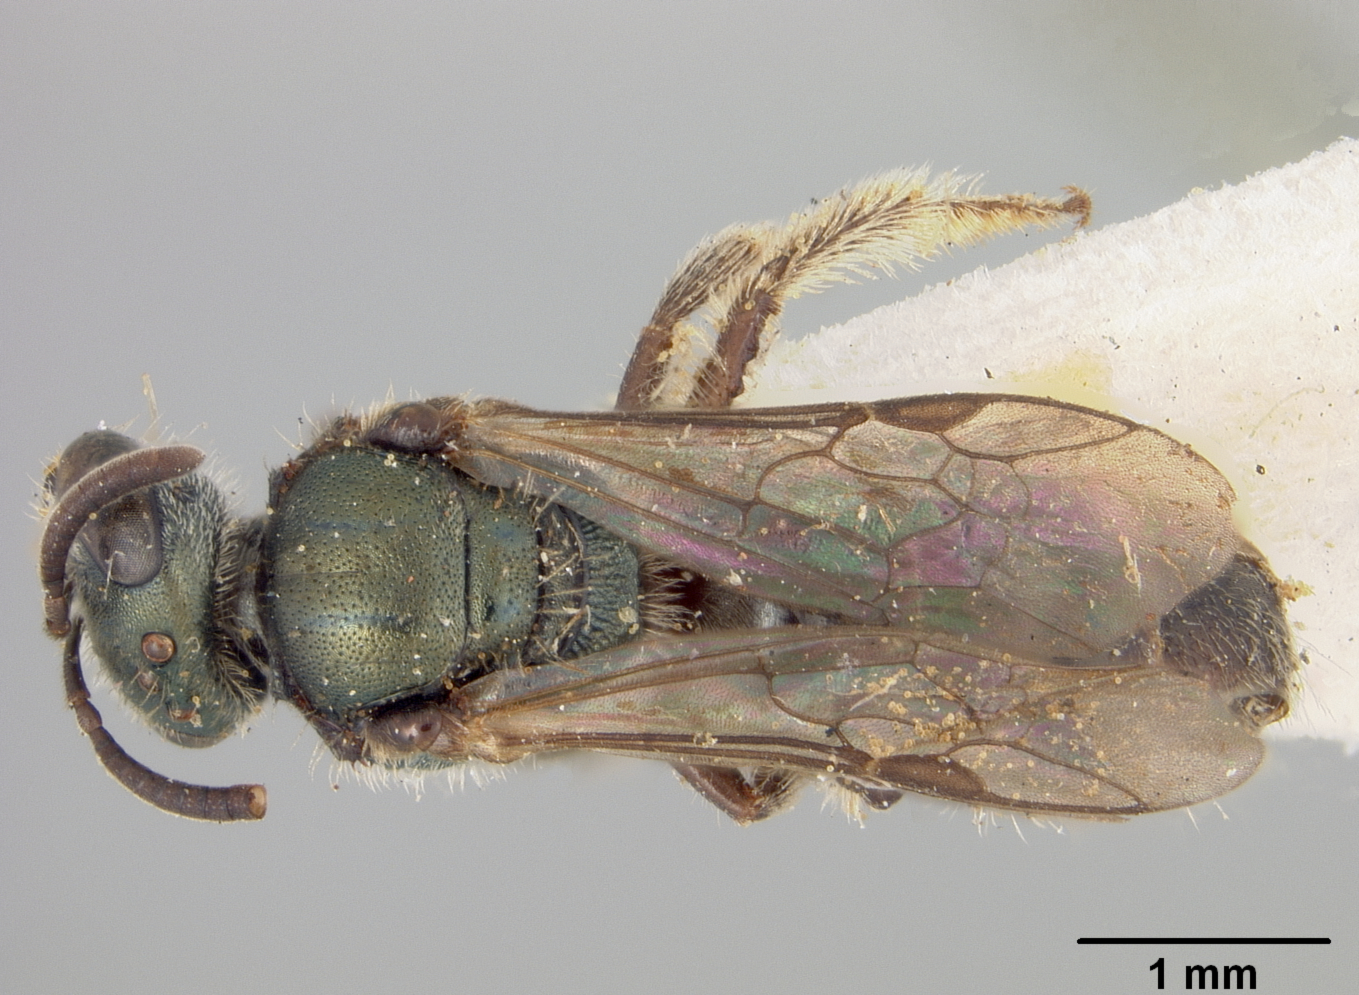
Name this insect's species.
Halictus sanctivincenti
